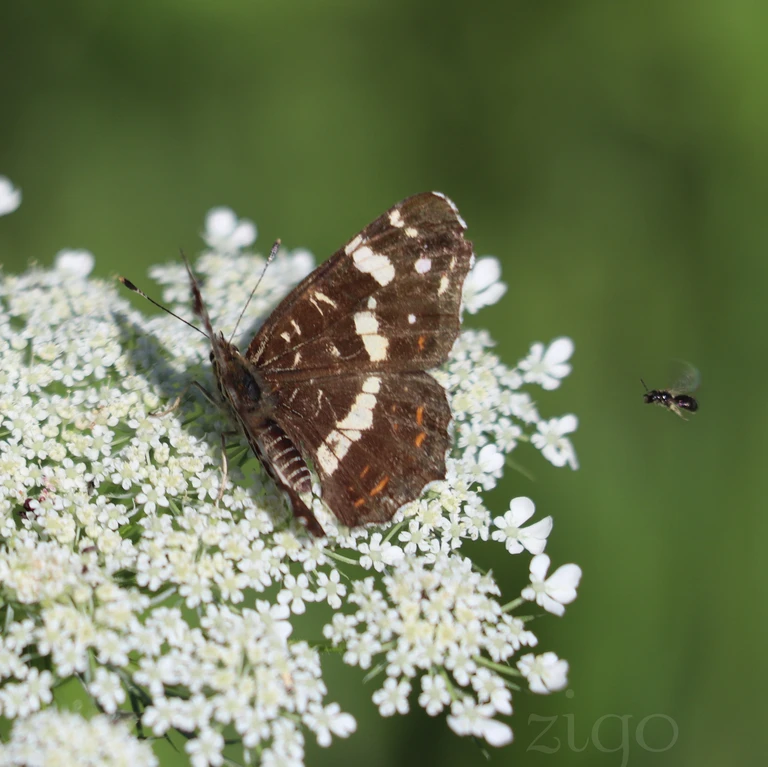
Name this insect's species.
Araschnia levana
